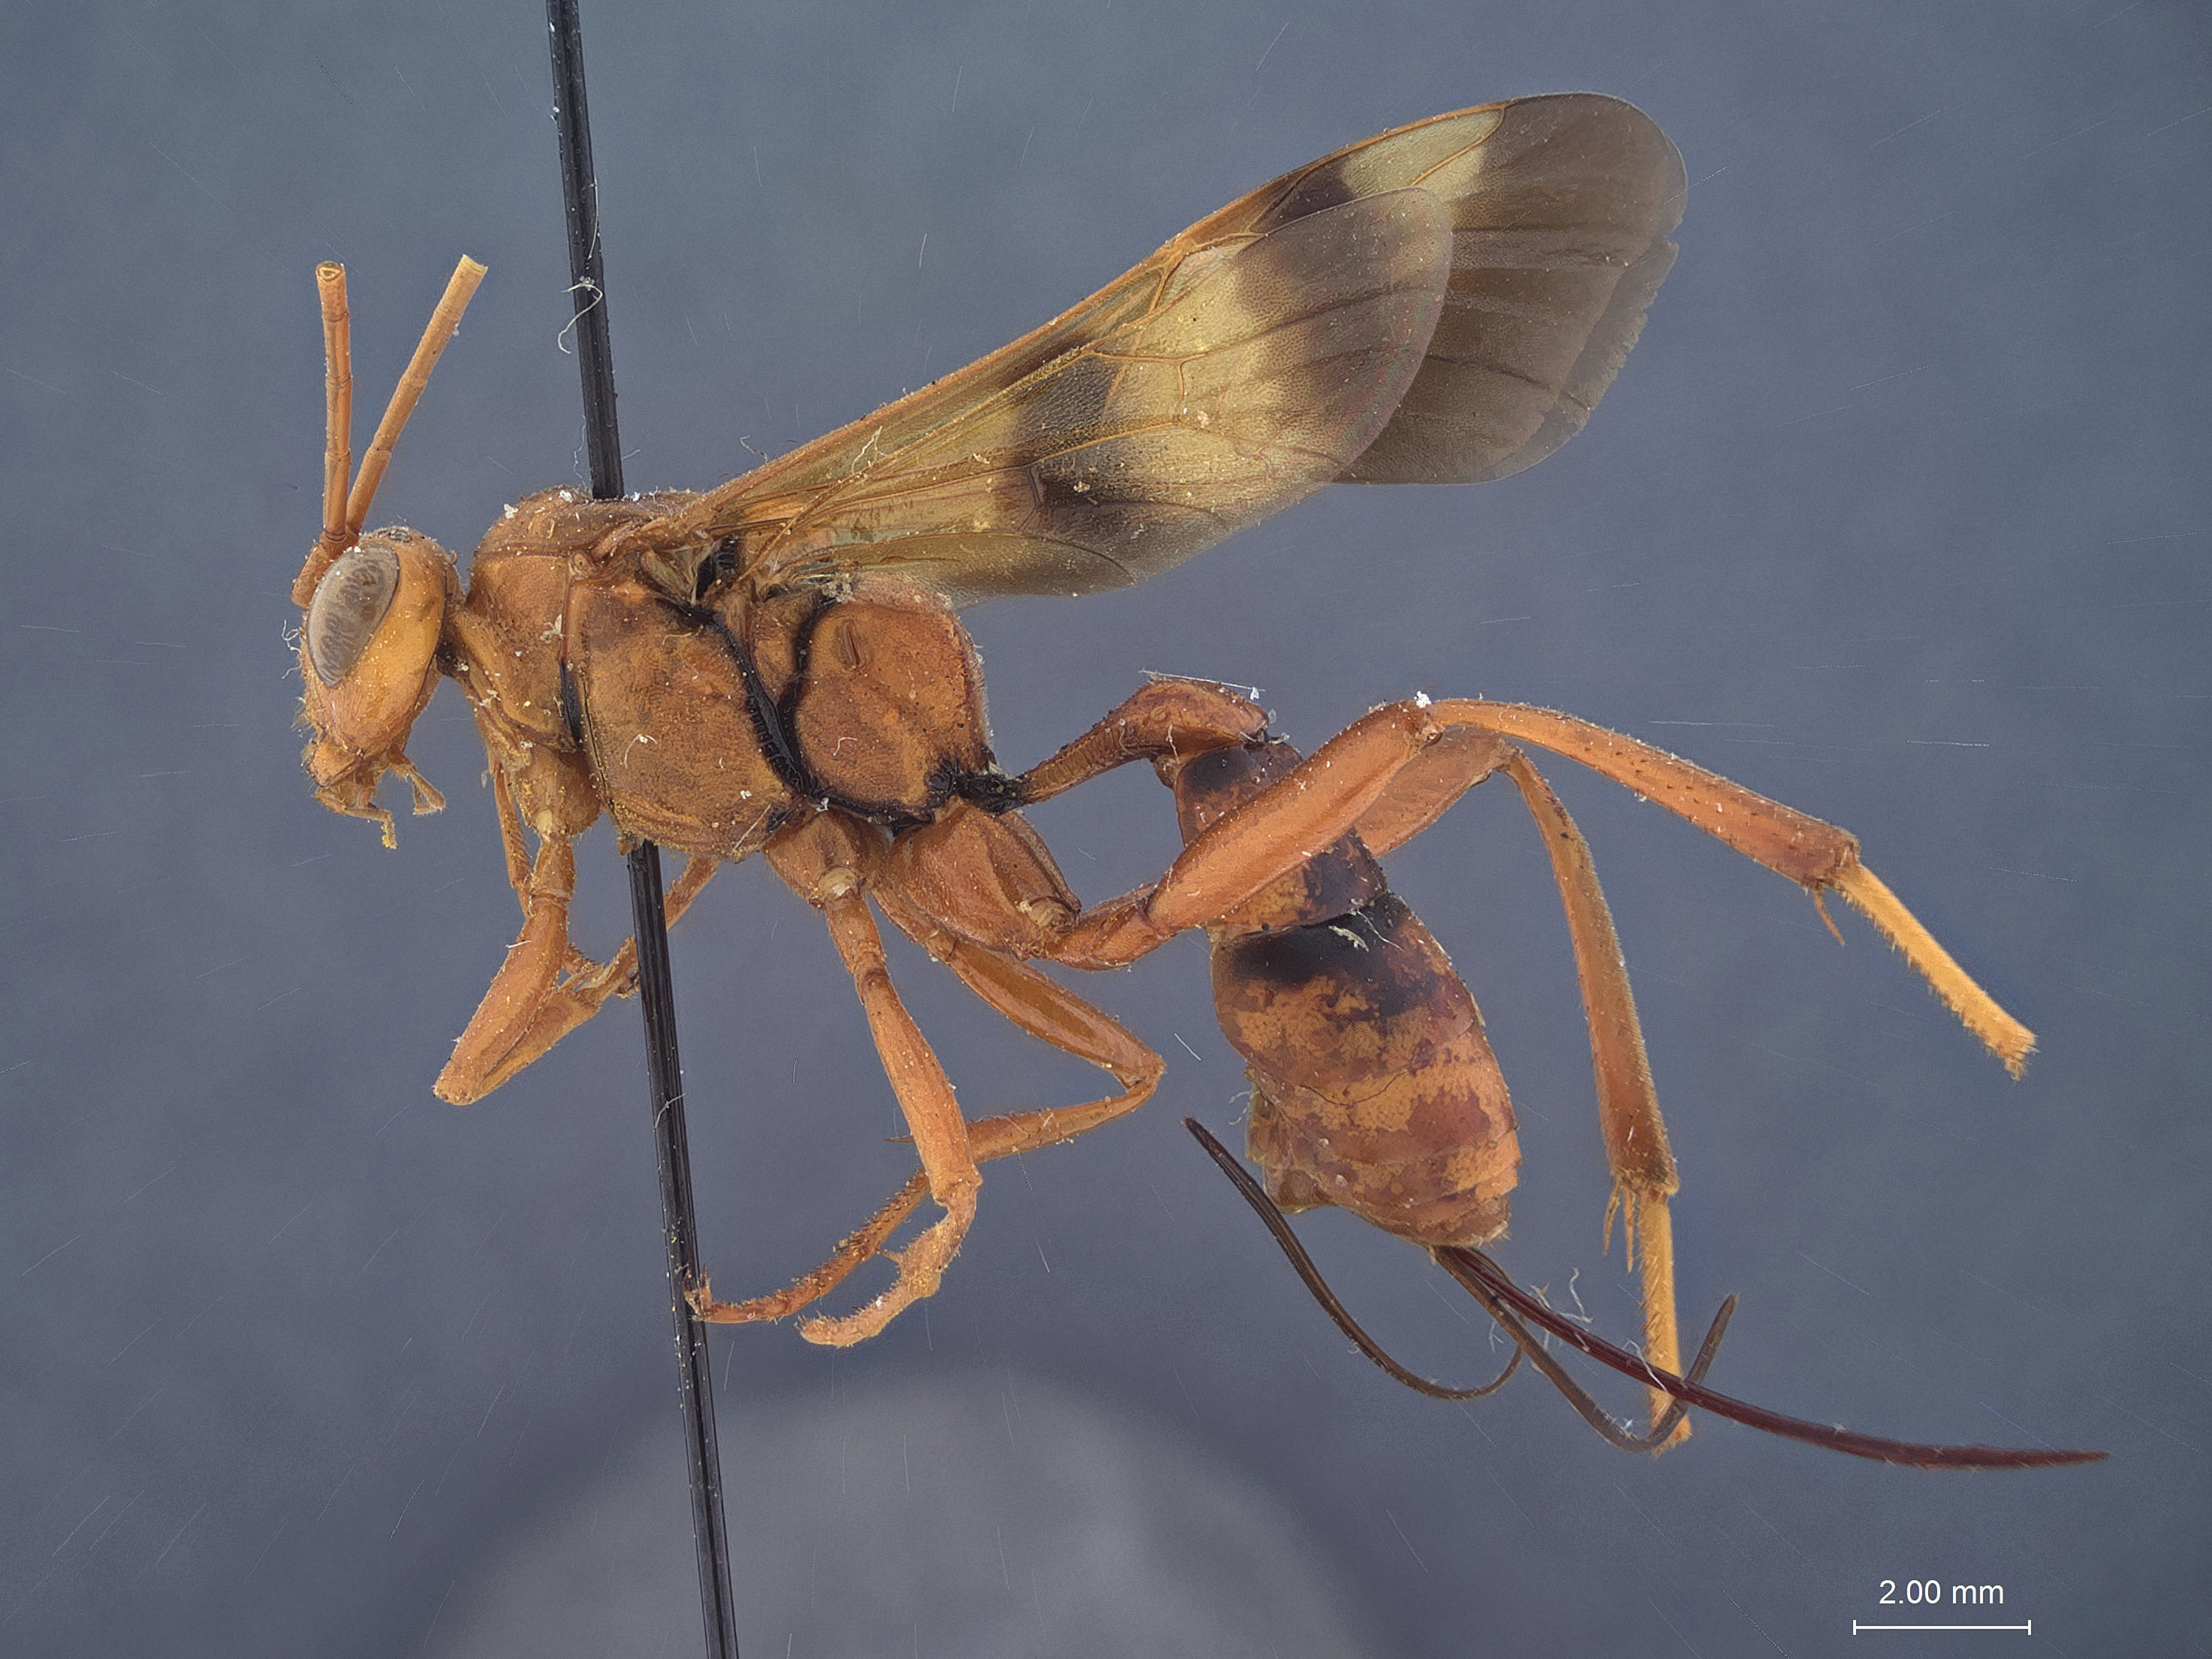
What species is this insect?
Compsocryptus pallens
